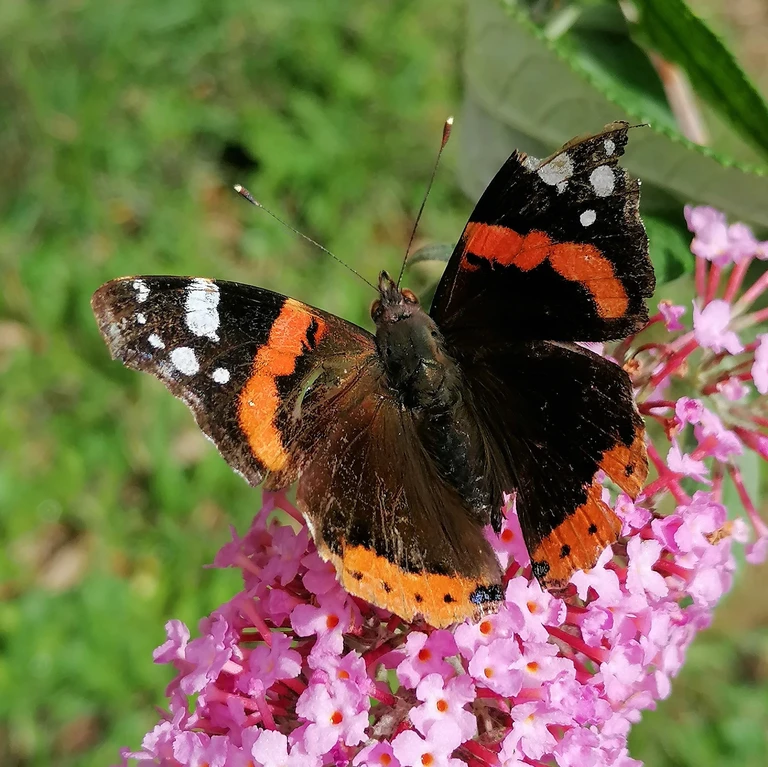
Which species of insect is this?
Vanessa atalanta
